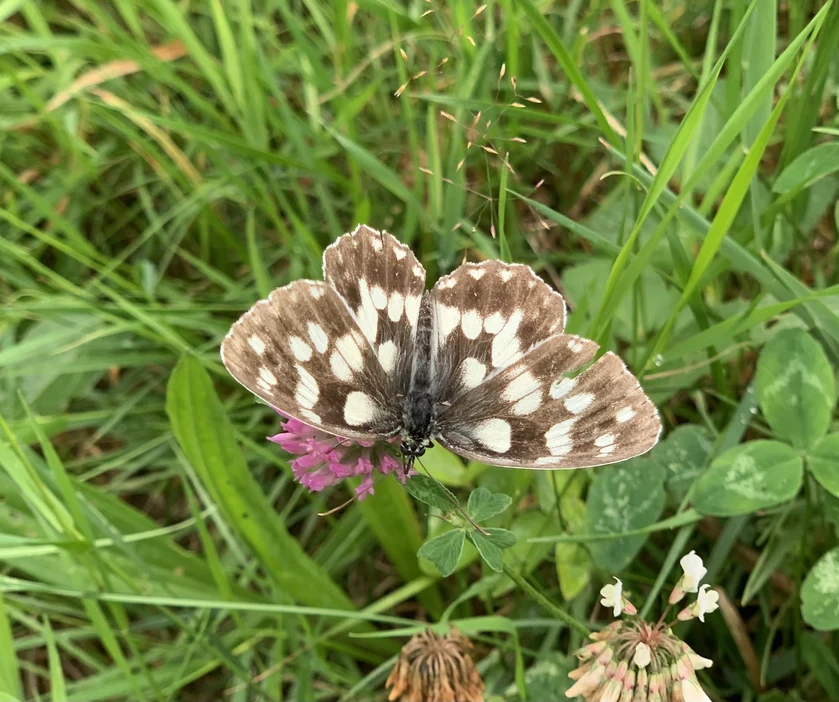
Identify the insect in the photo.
Melanargia galathea
